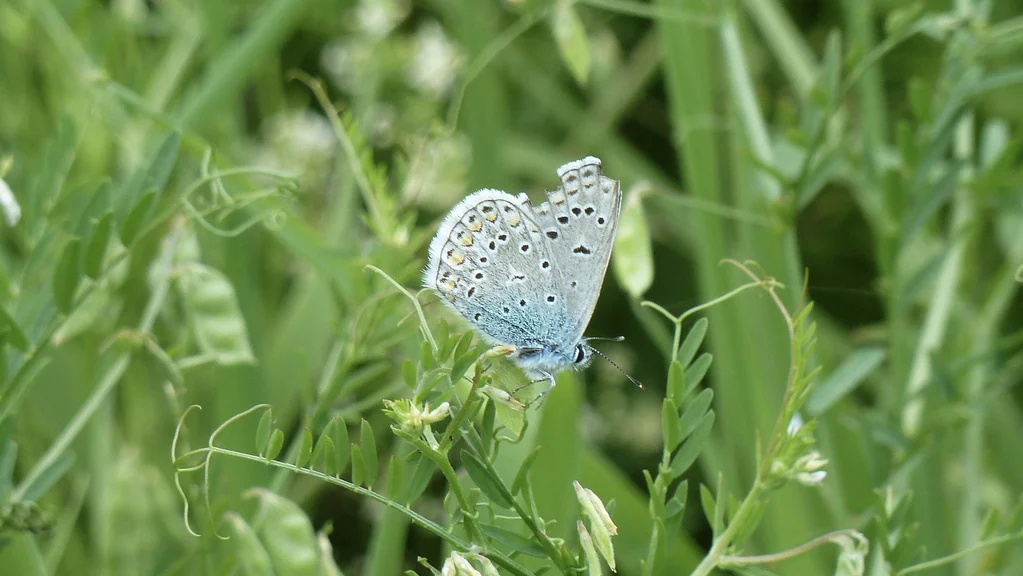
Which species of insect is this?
Polyommatus icarus
